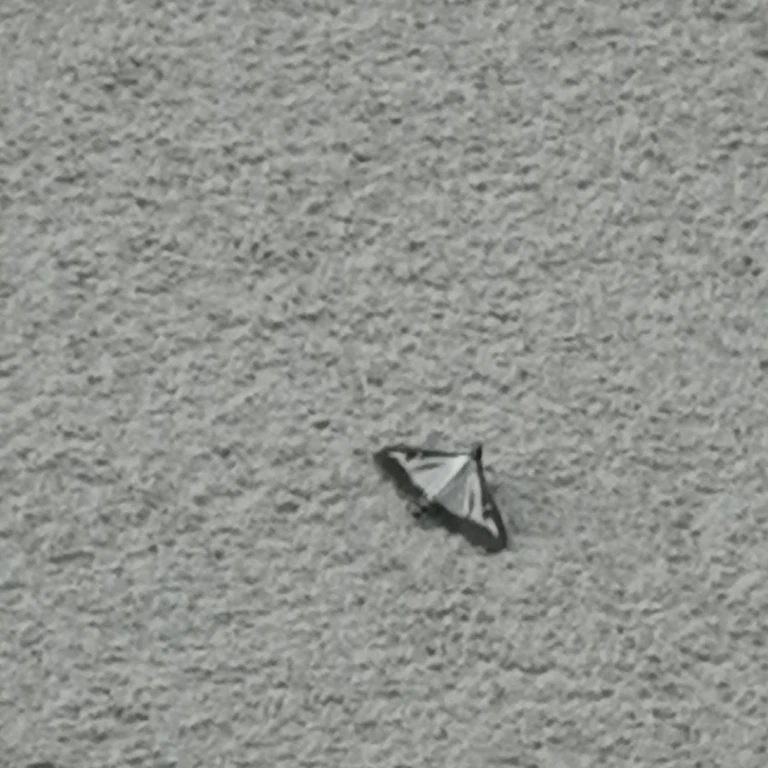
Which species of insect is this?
Cydalima perspectalis
